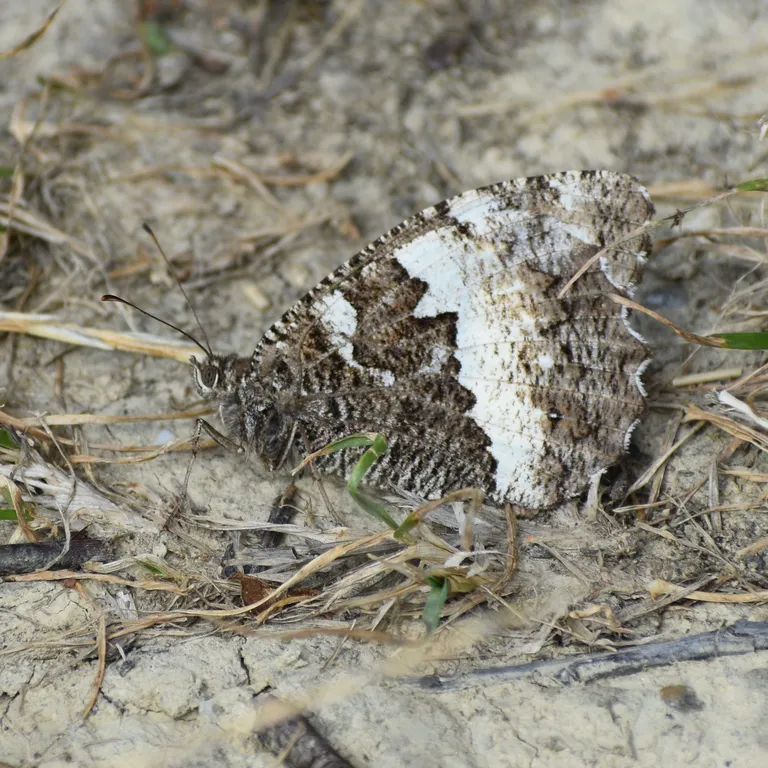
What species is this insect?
Brintesia circe
